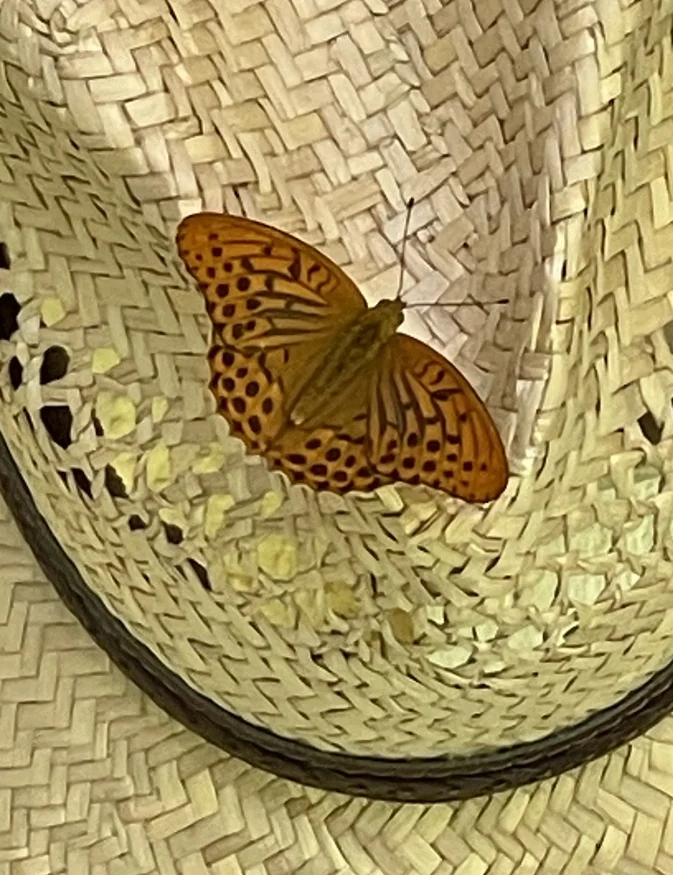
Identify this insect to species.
Argynnis paphia
